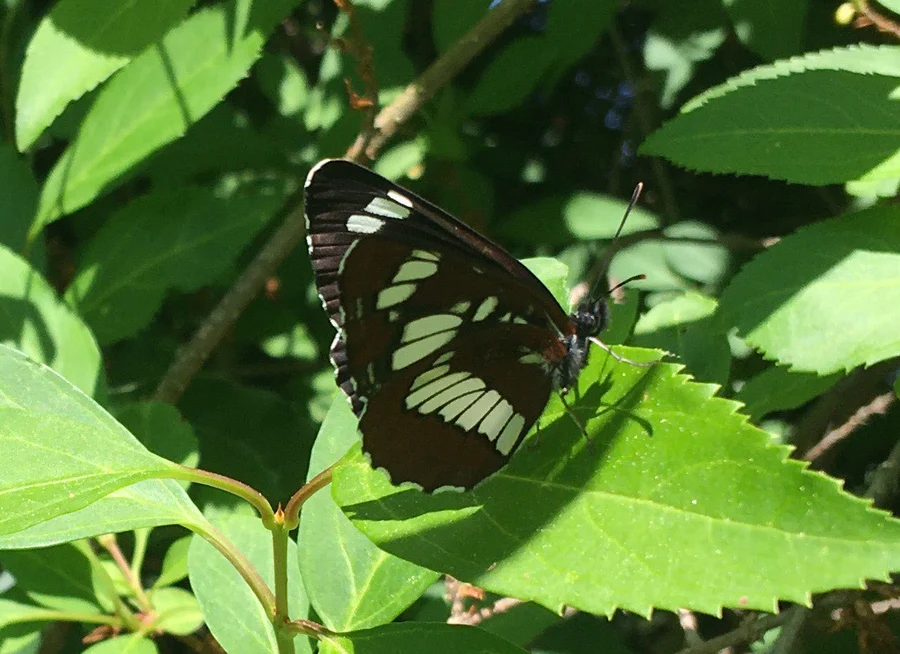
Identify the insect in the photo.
Neptis rivularis
